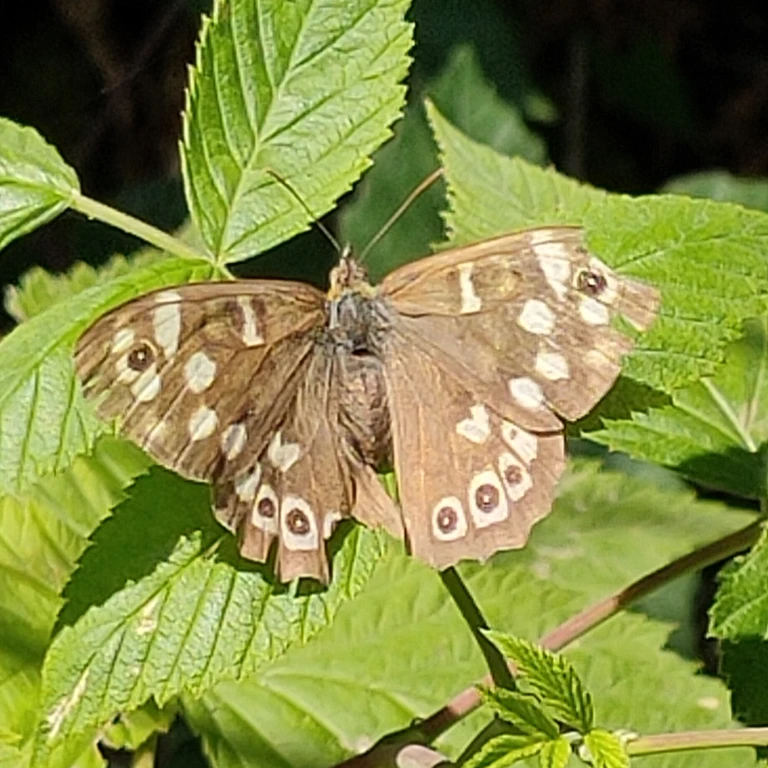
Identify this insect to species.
Pararge aegeria
